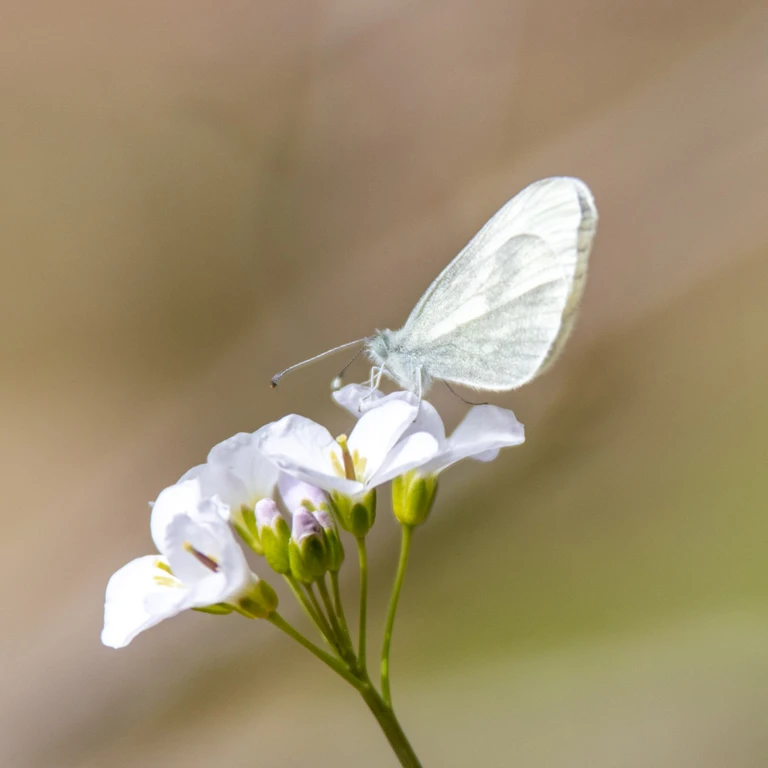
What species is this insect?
Leptidea sinapis/juvernica
